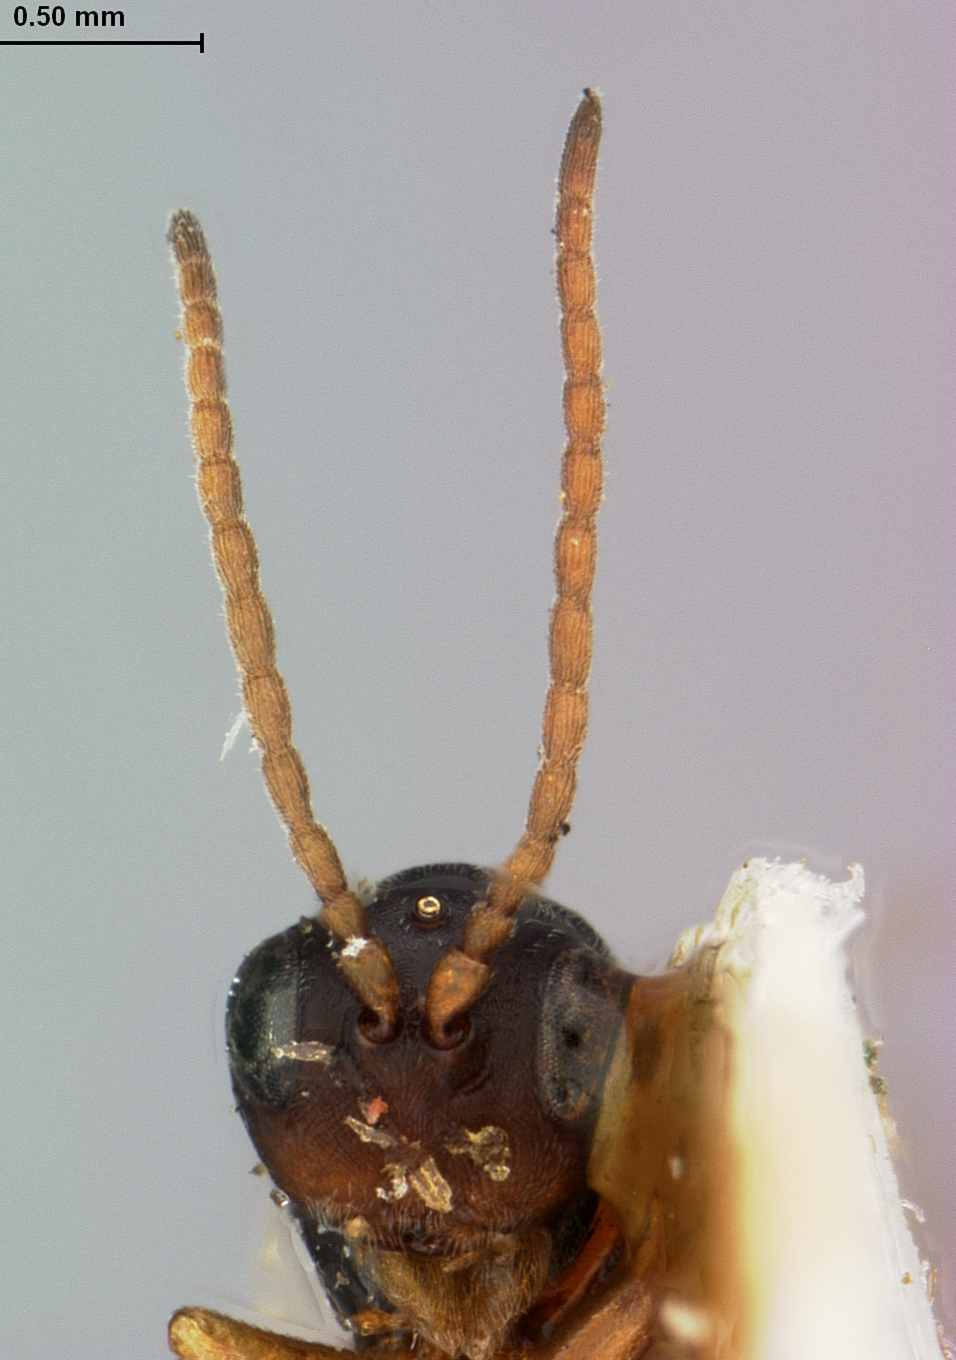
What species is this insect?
Aulax mulgediicola
